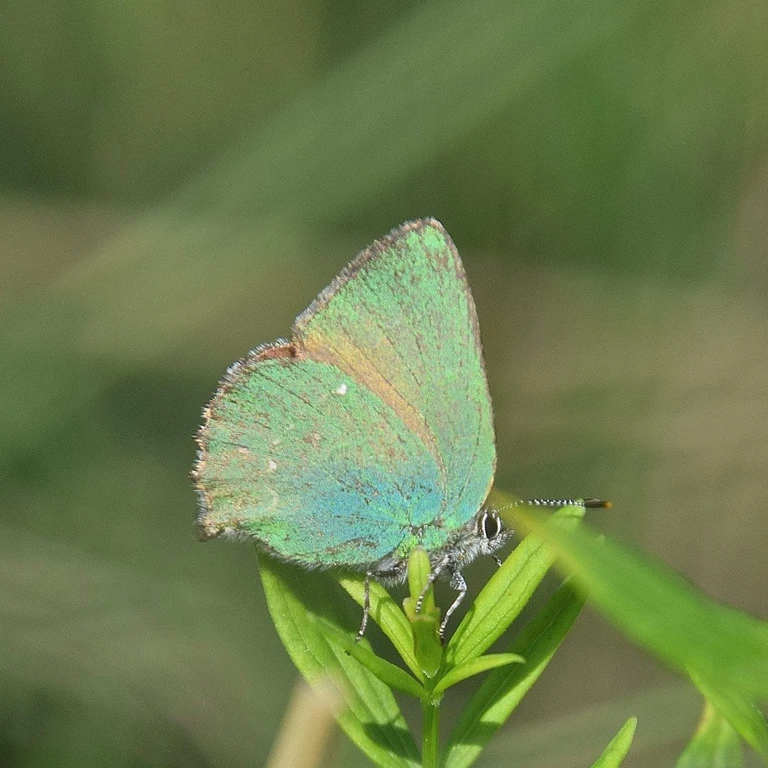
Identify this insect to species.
Callophrys rubi
